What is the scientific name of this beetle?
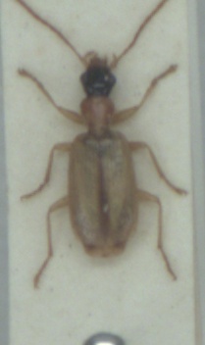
Demetrias atricapillus
